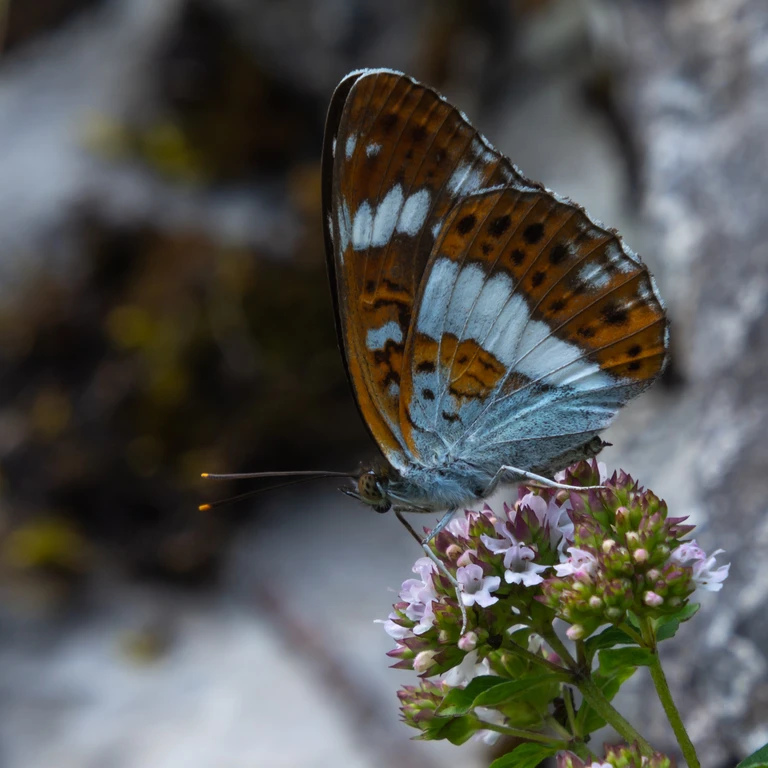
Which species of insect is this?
Limenitis camilla (also Ladoga camilla)
